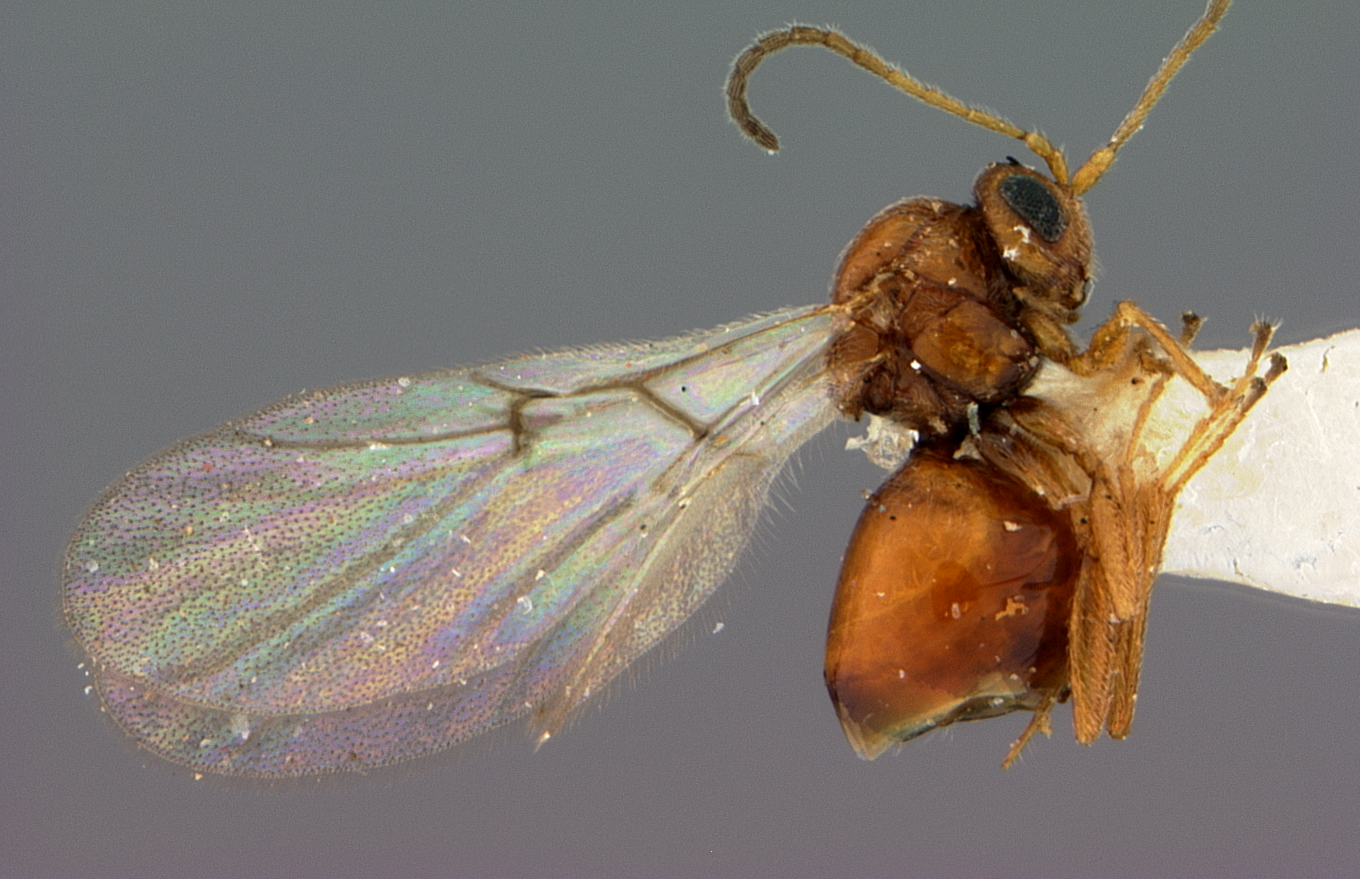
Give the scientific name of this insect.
Andricus bakkeri
